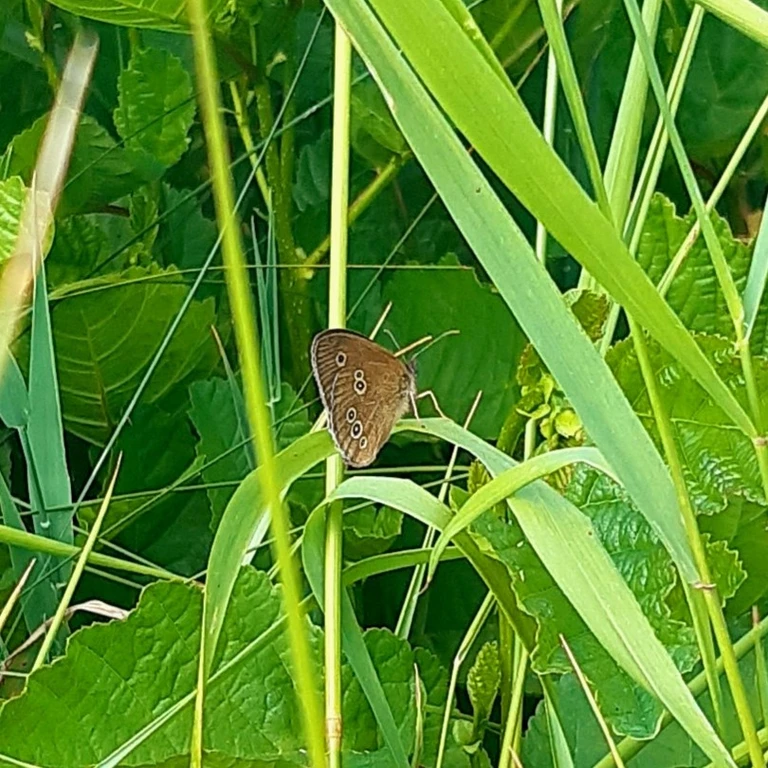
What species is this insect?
Aphantopus hyperantus
